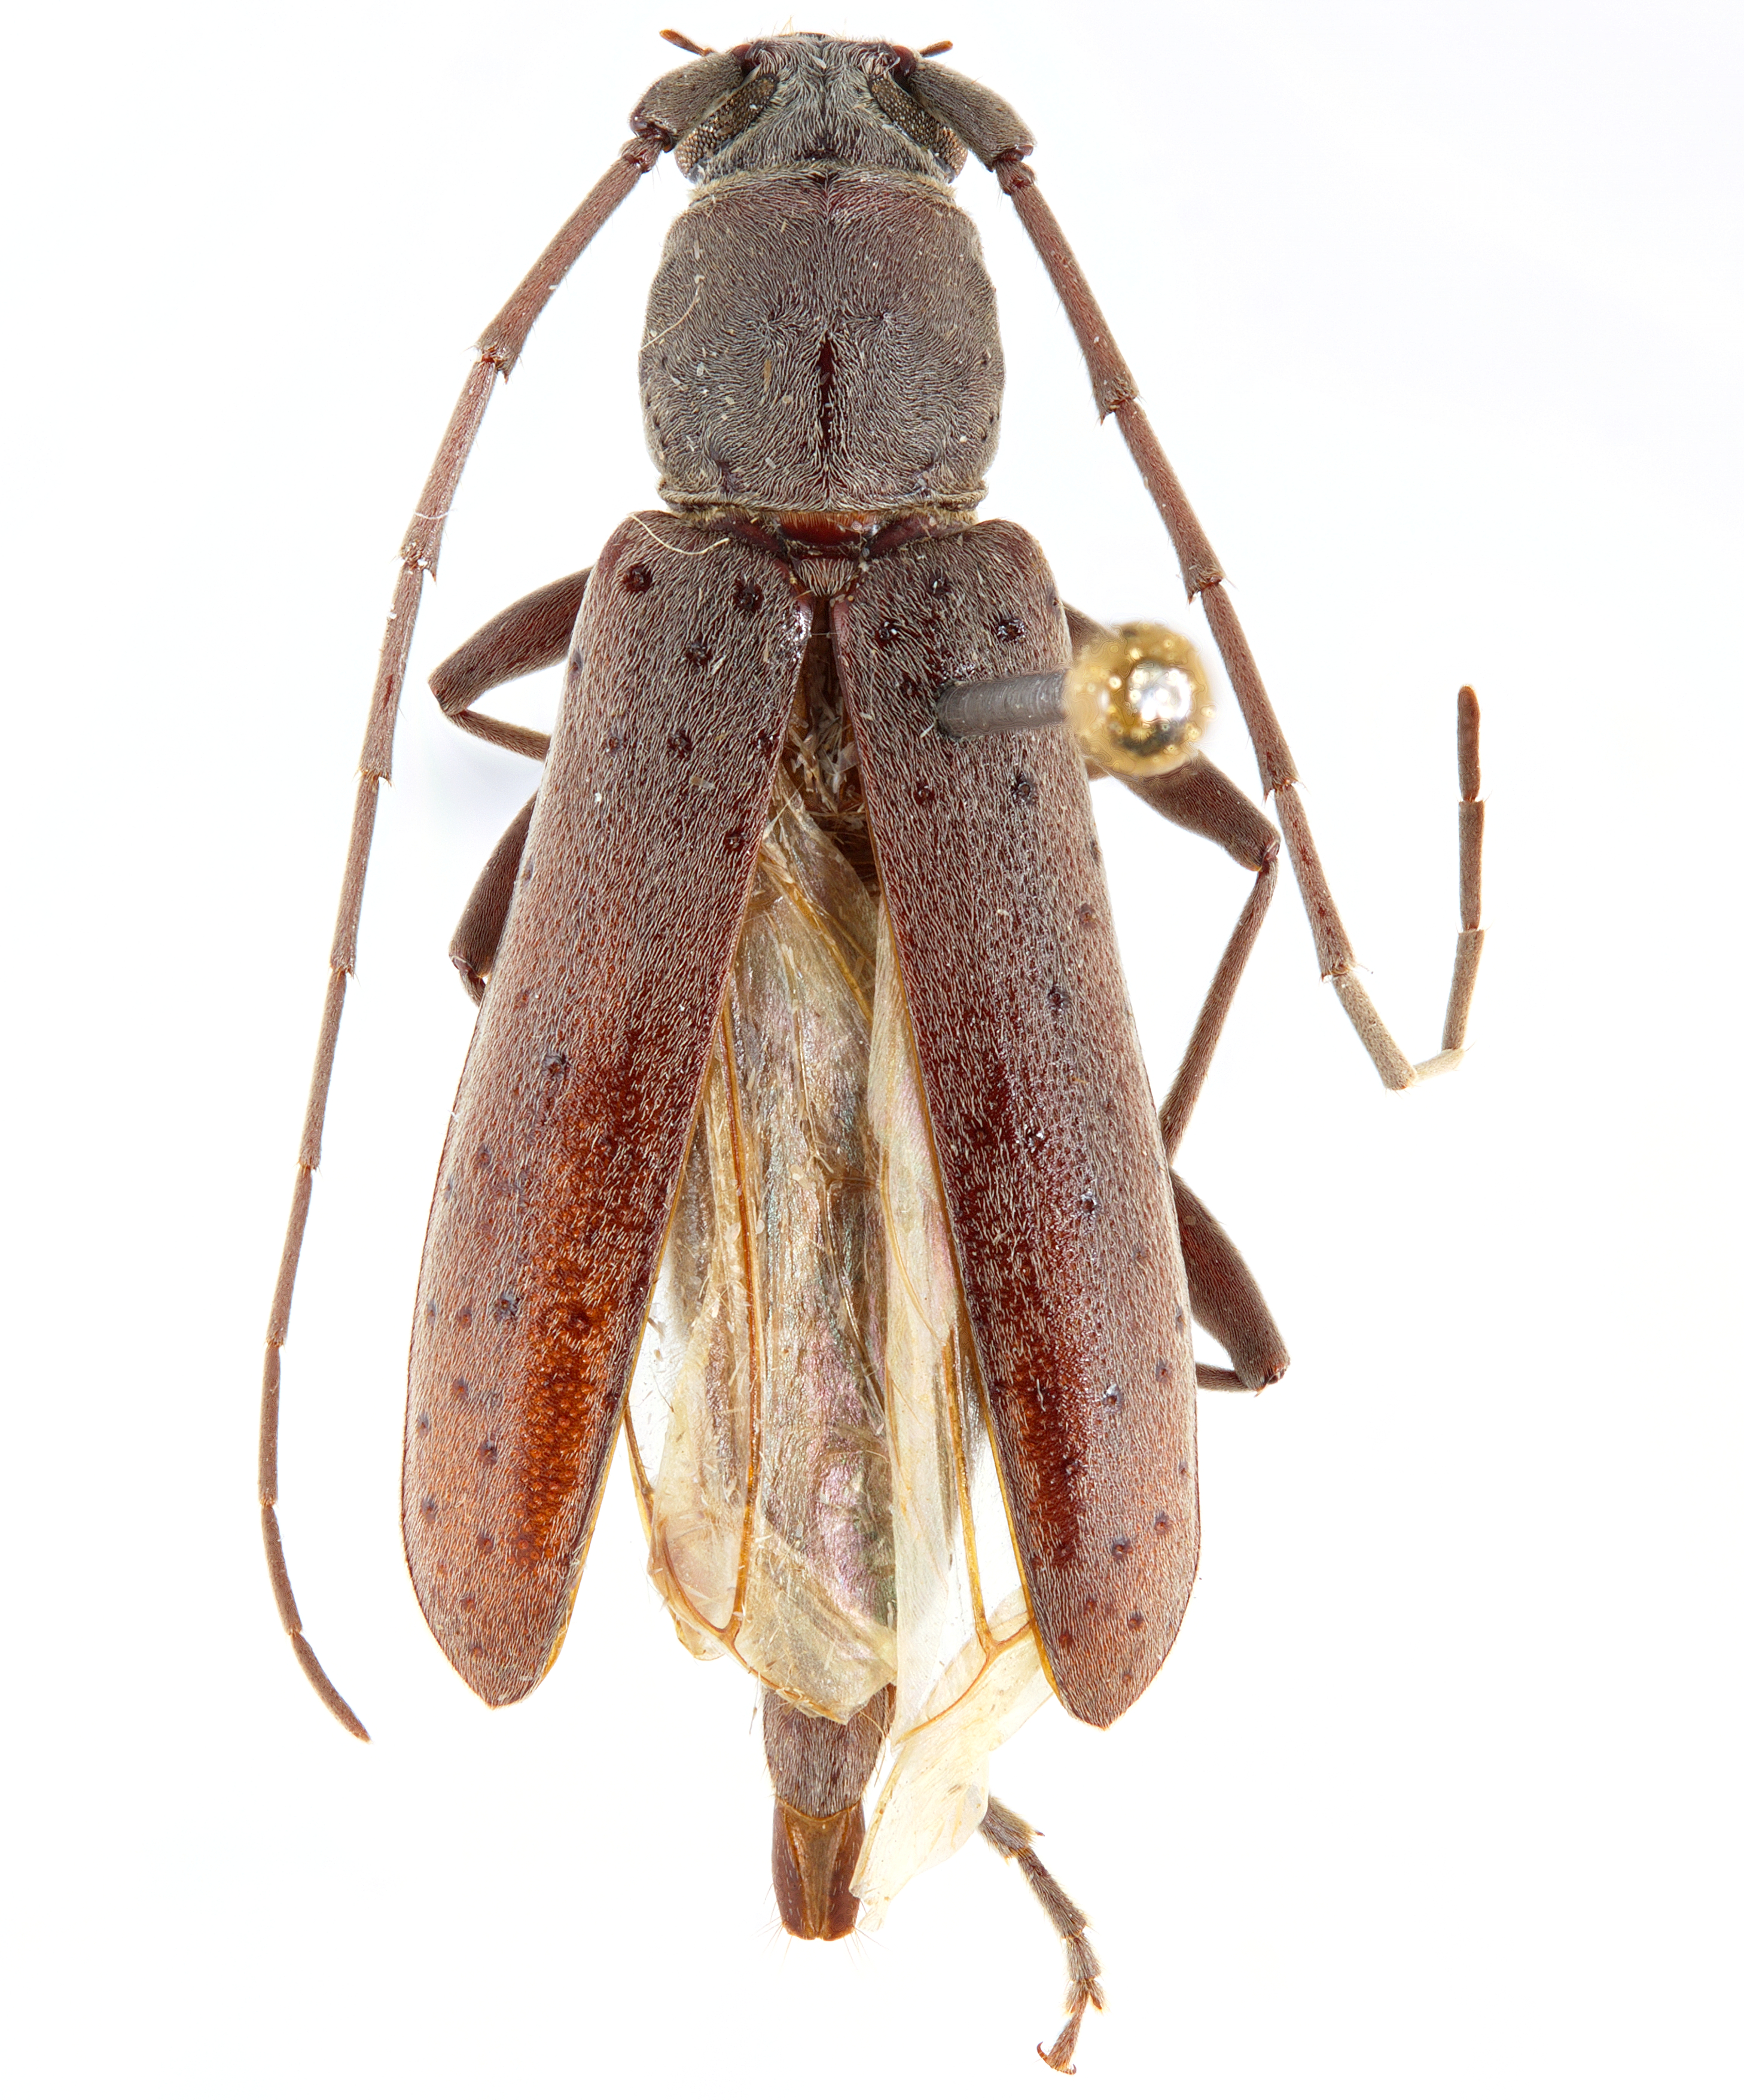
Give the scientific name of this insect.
Osmidus guttatus
